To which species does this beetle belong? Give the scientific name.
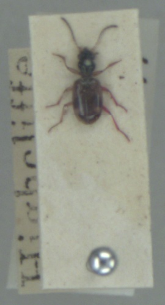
Bembidion articulatum
